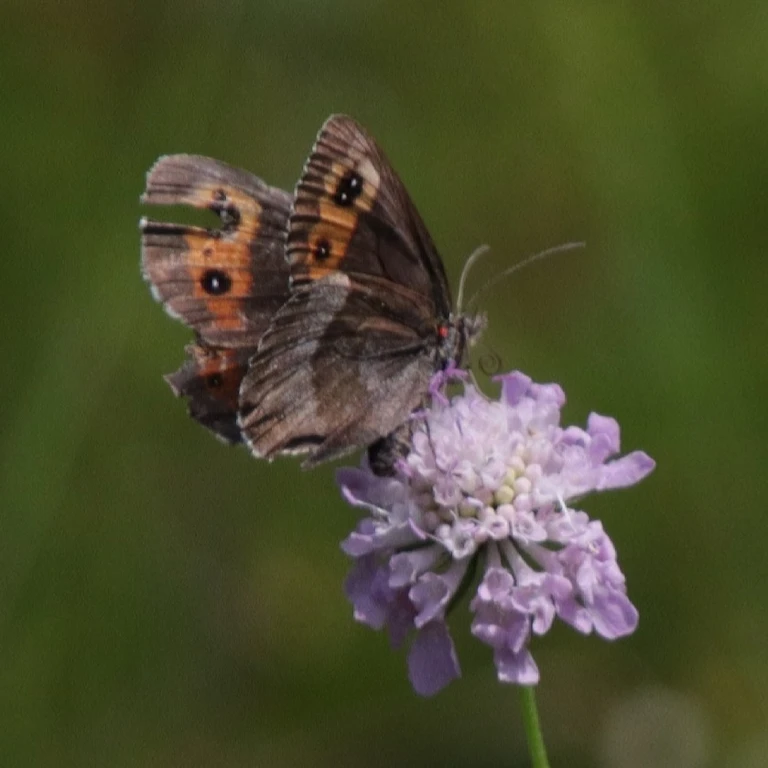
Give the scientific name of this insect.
Erebia aethiops
